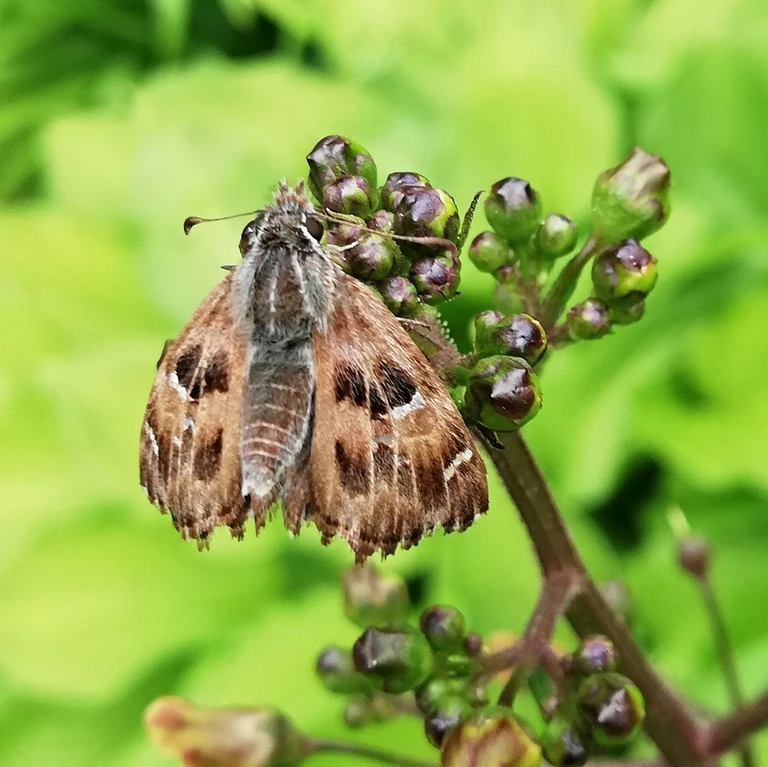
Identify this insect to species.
Carcharodus alceae
